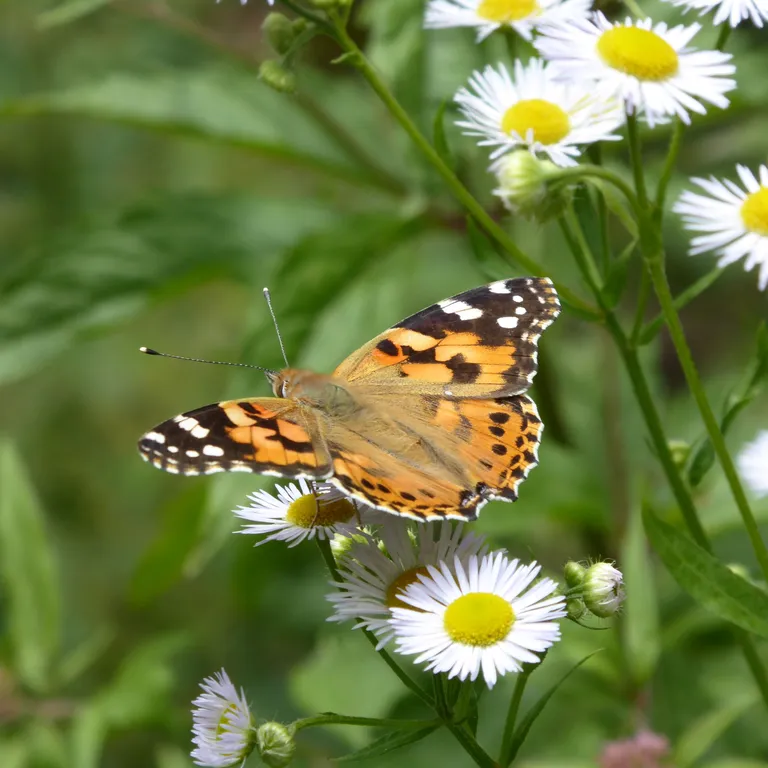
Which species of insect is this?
Vanessa cardui
